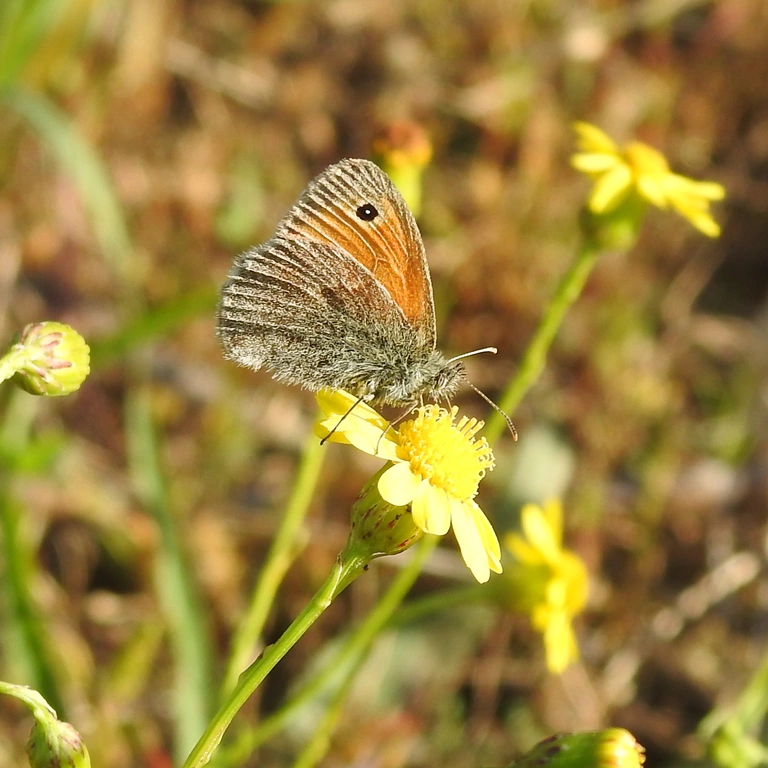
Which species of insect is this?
Coenonympha pamphilus
